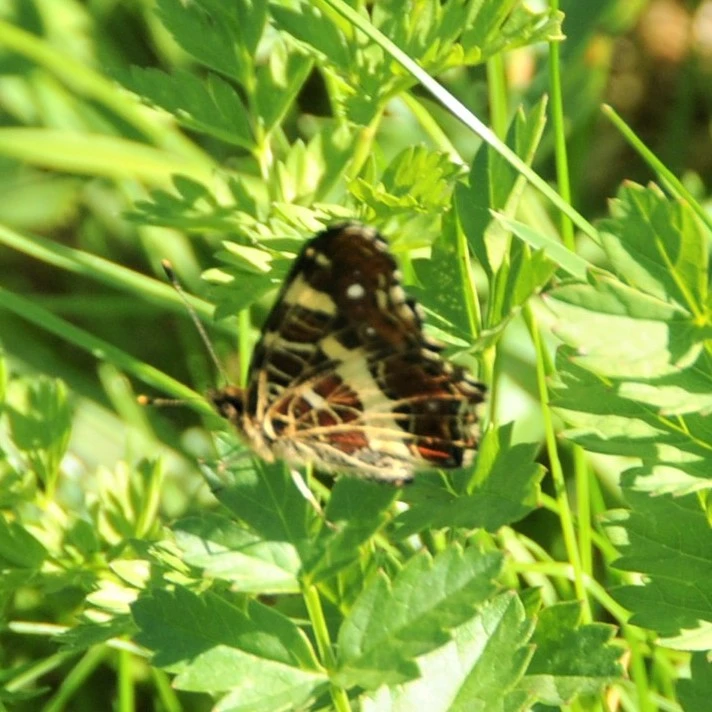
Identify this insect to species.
Araschnia levana
